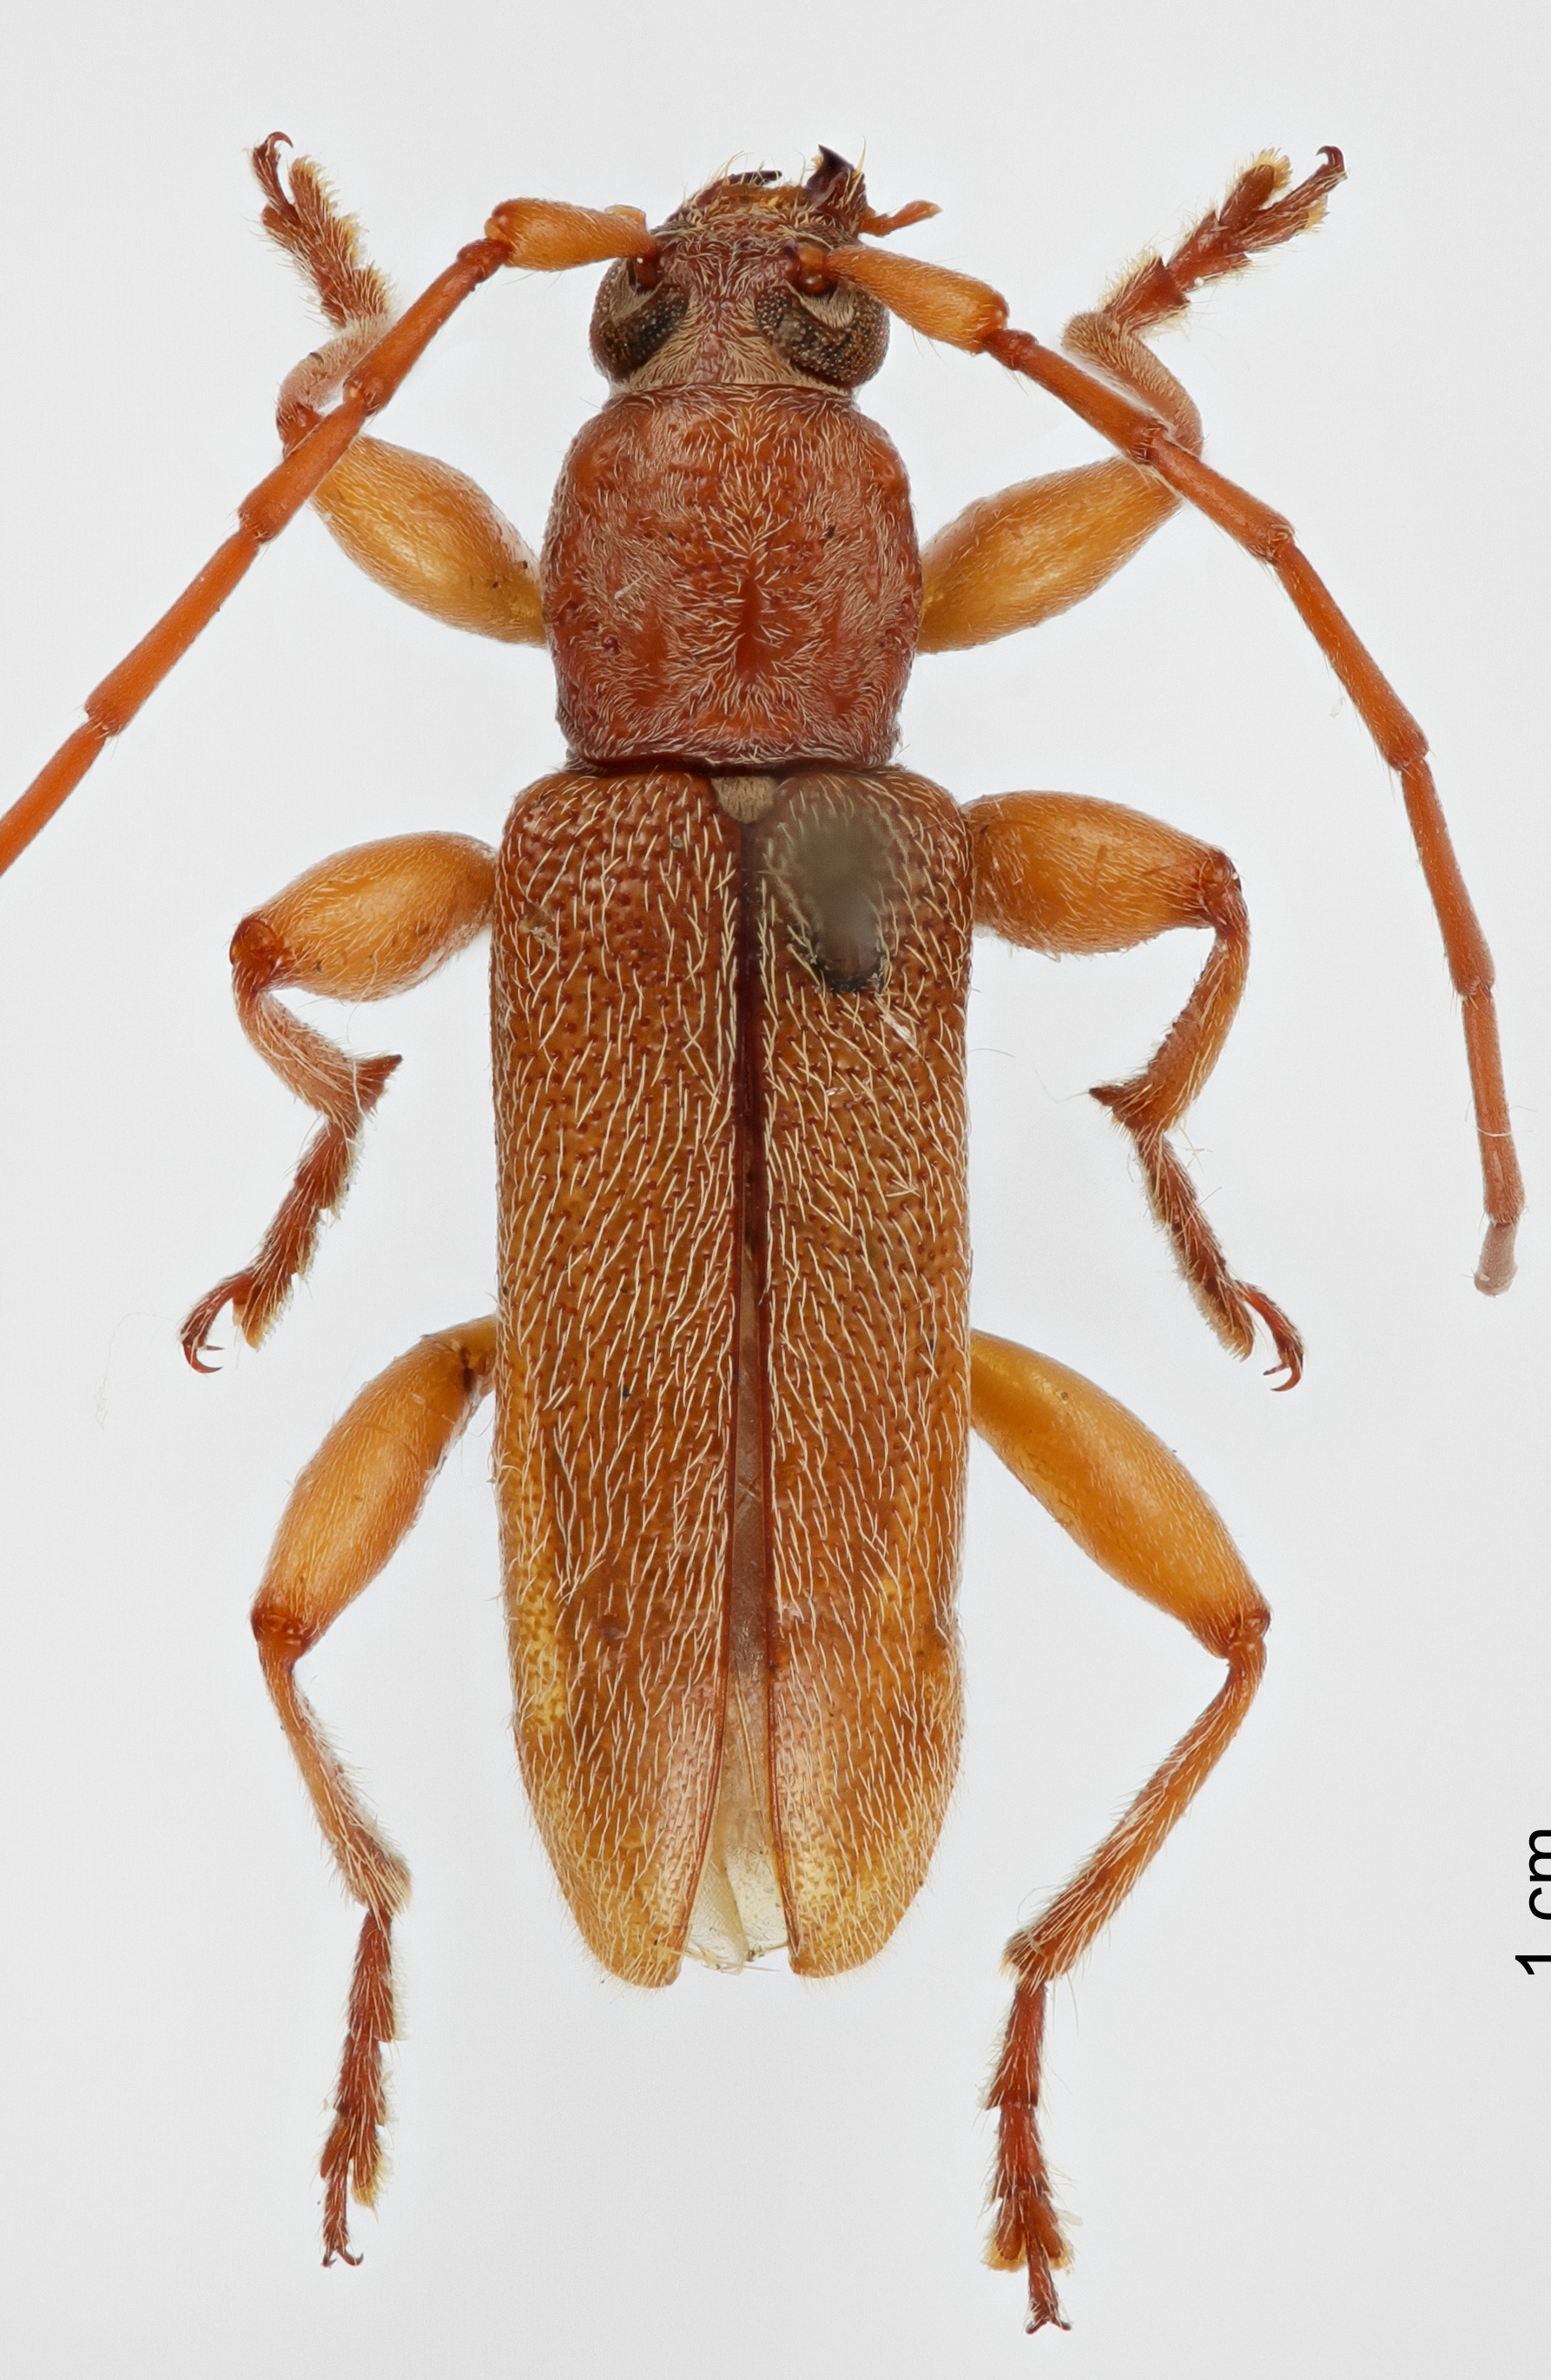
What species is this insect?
Ceresium unicolor
